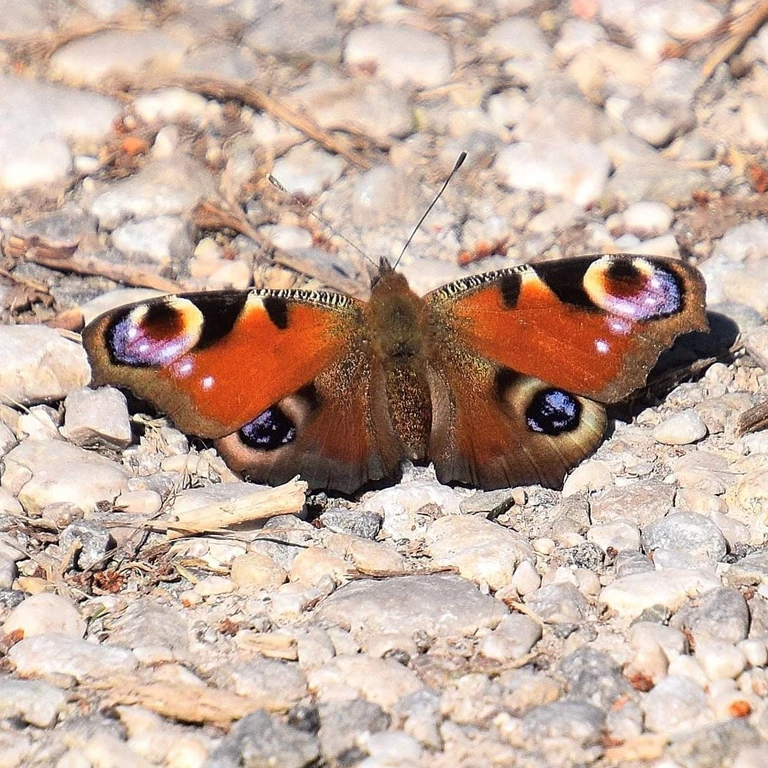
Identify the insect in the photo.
Aglais io
